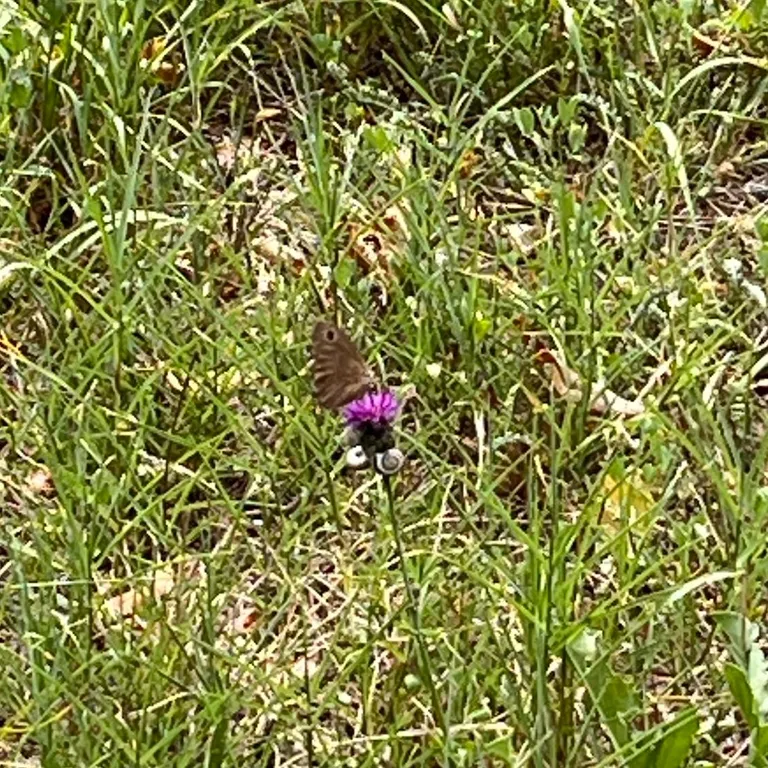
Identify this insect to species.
Minois dryas
